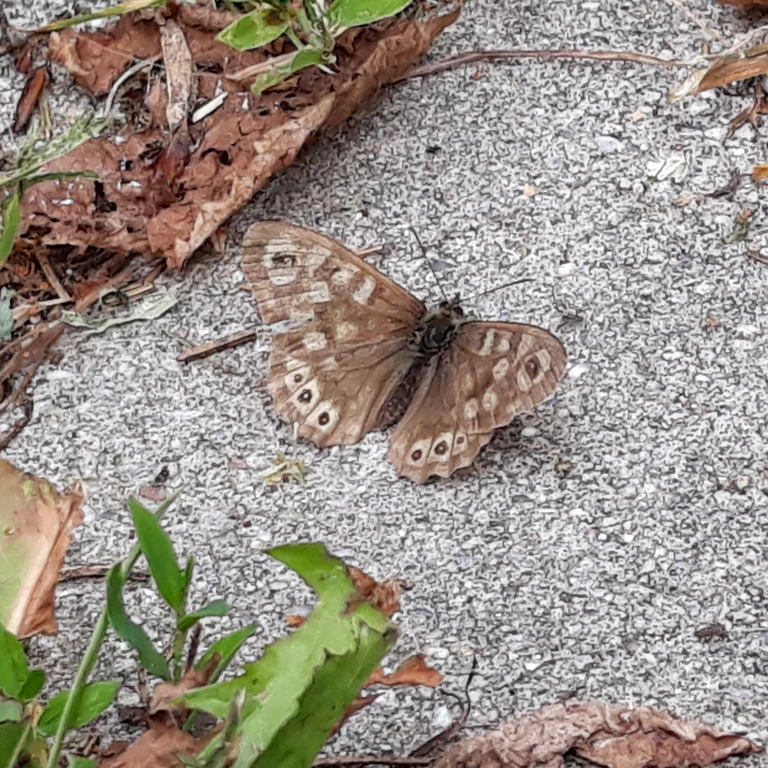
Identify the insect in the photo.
Pararge aegeria
